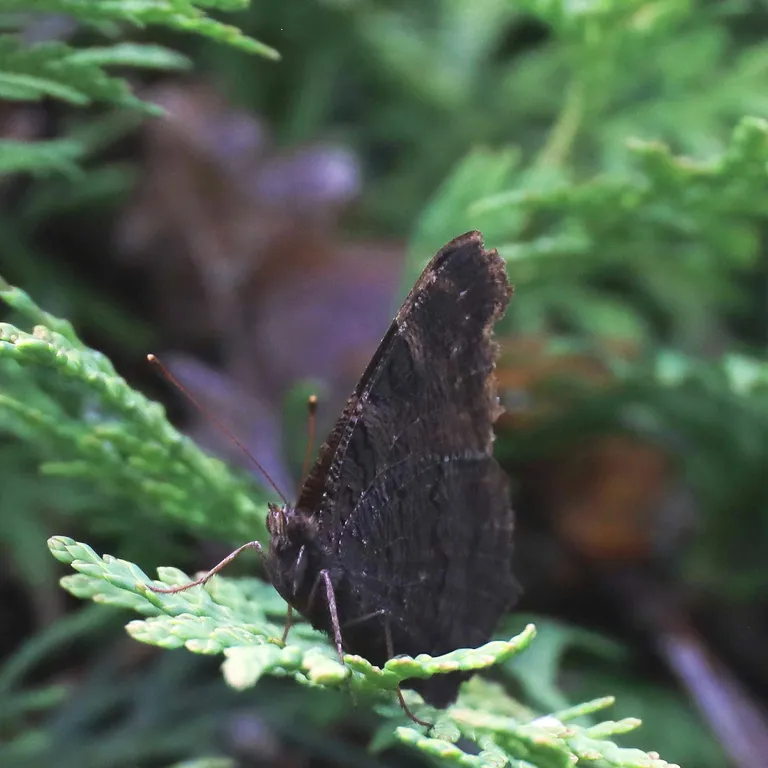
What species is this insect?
Aglais io
